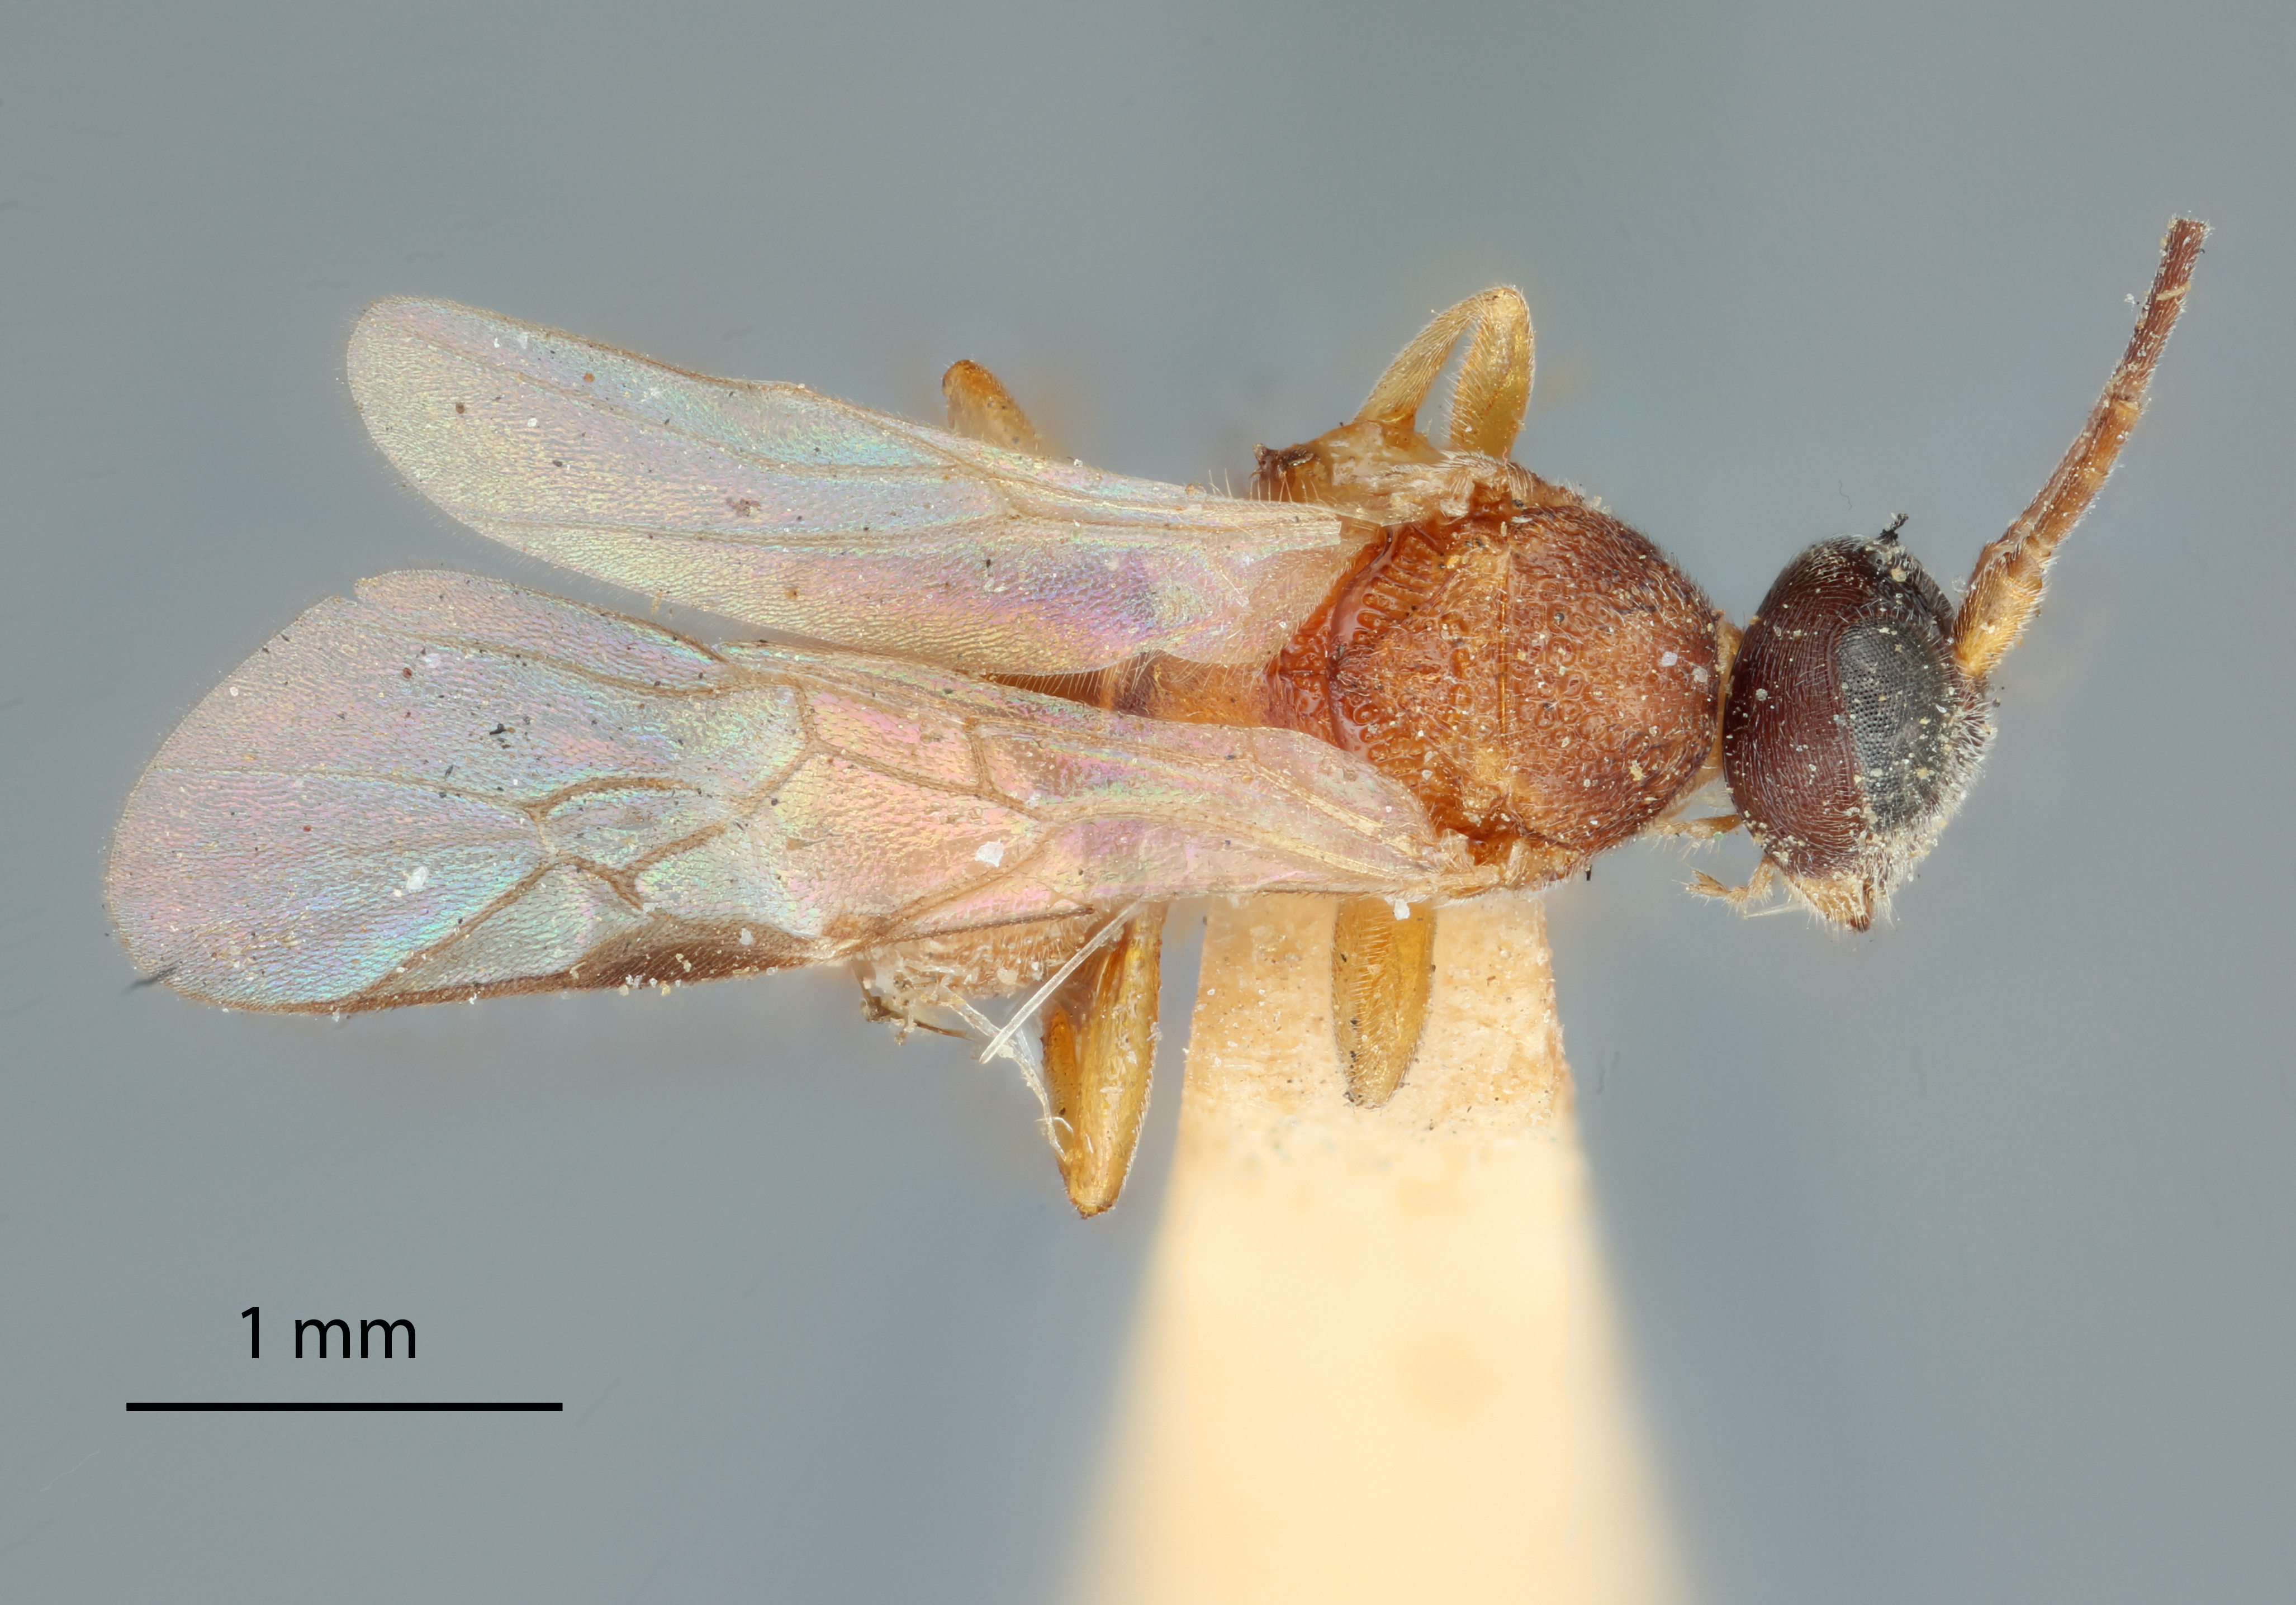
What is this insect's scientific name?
Chelonus pallidus
